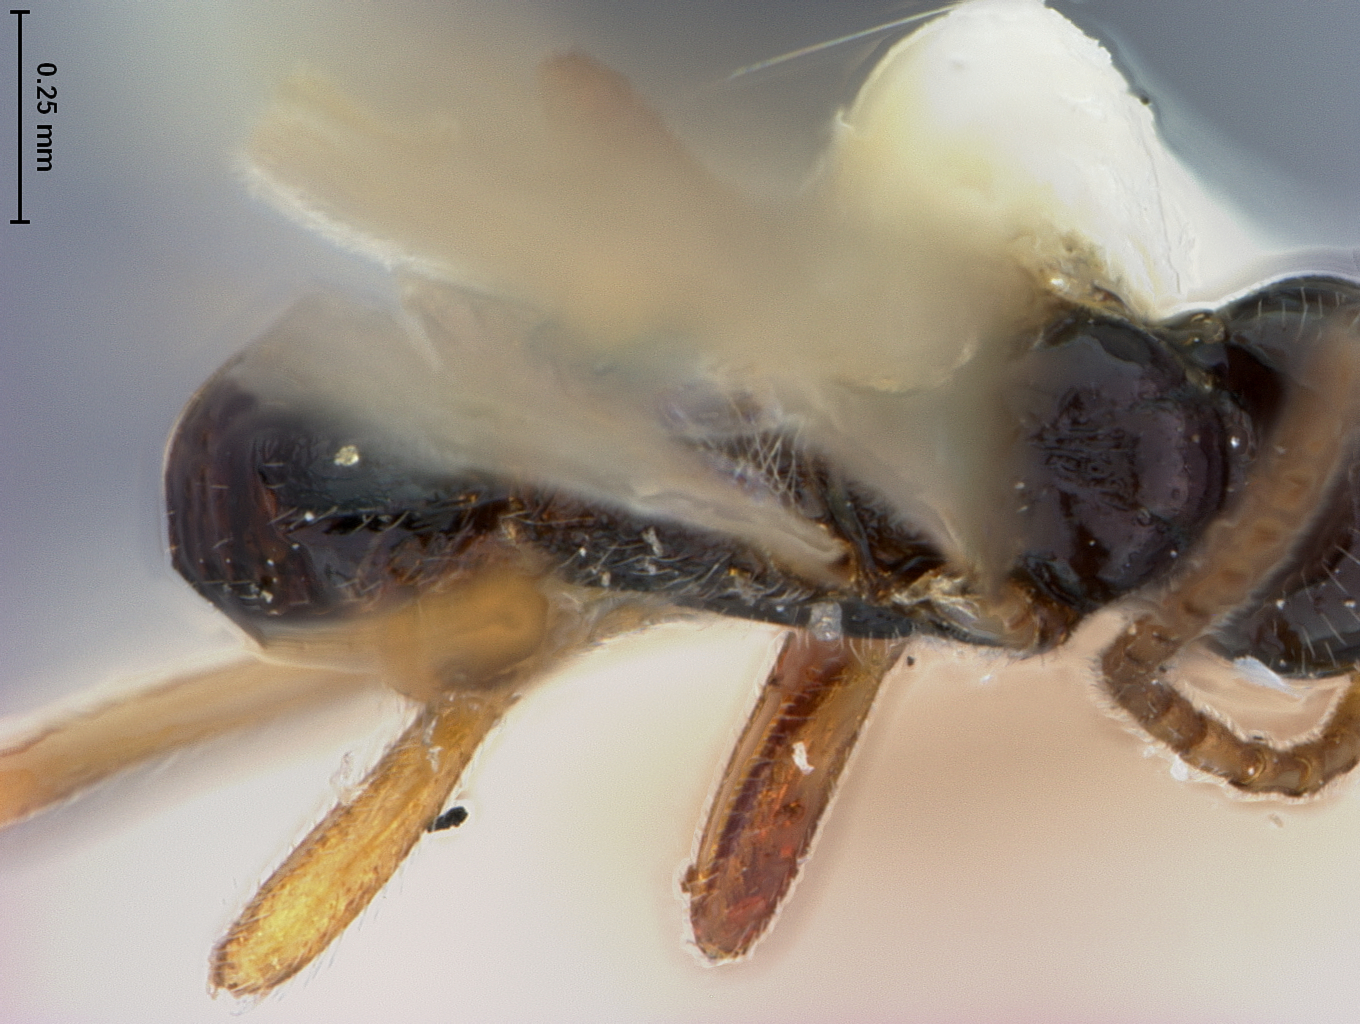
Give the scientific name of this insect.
Blacus rhadinus
